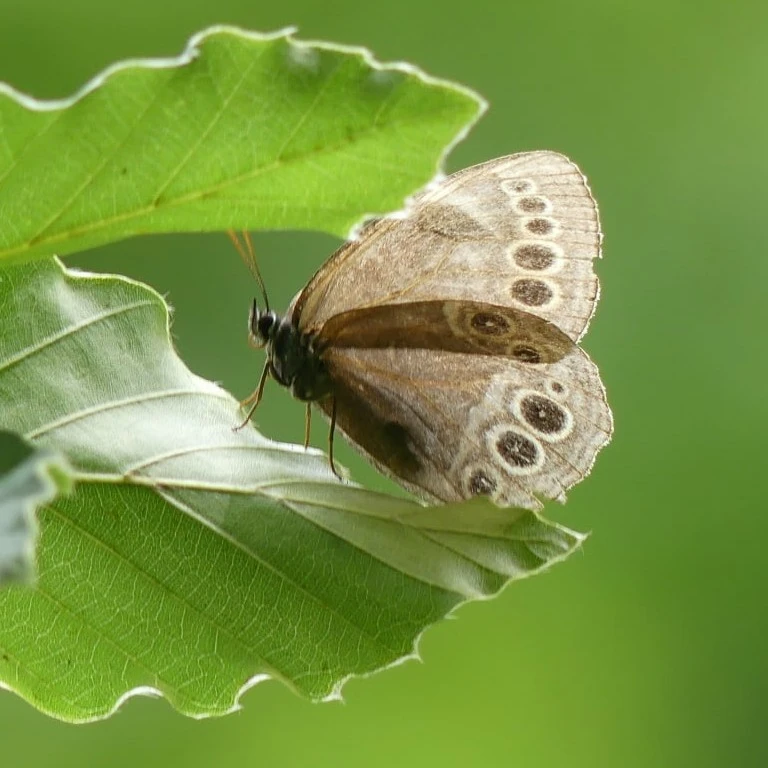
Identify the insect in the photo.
Lopinga achine (also Pararge achine)
